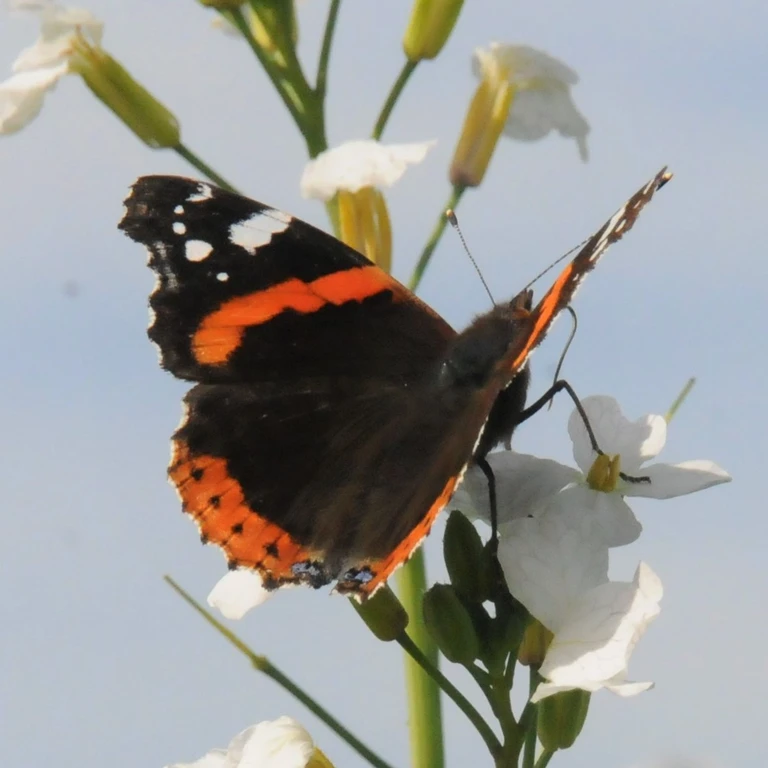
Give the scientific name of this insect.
Vanessa atalanta
